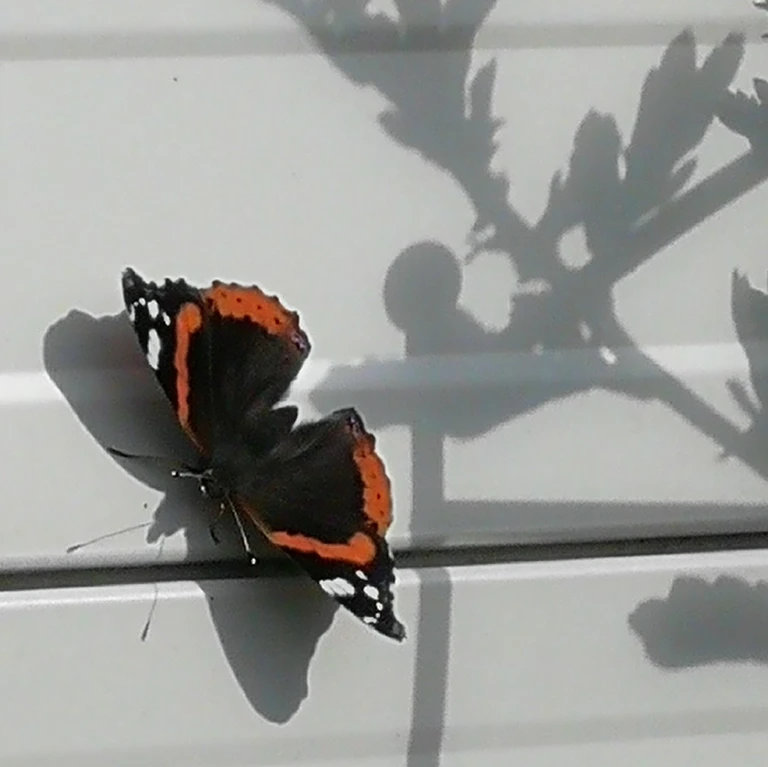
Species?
Vanessa atalanta
